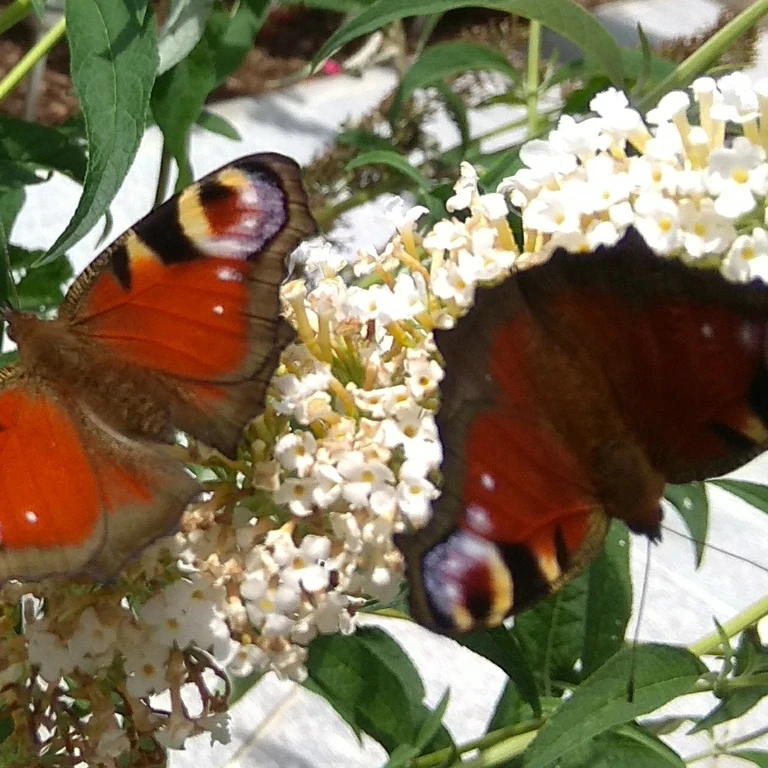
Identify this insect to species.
Aglais io
